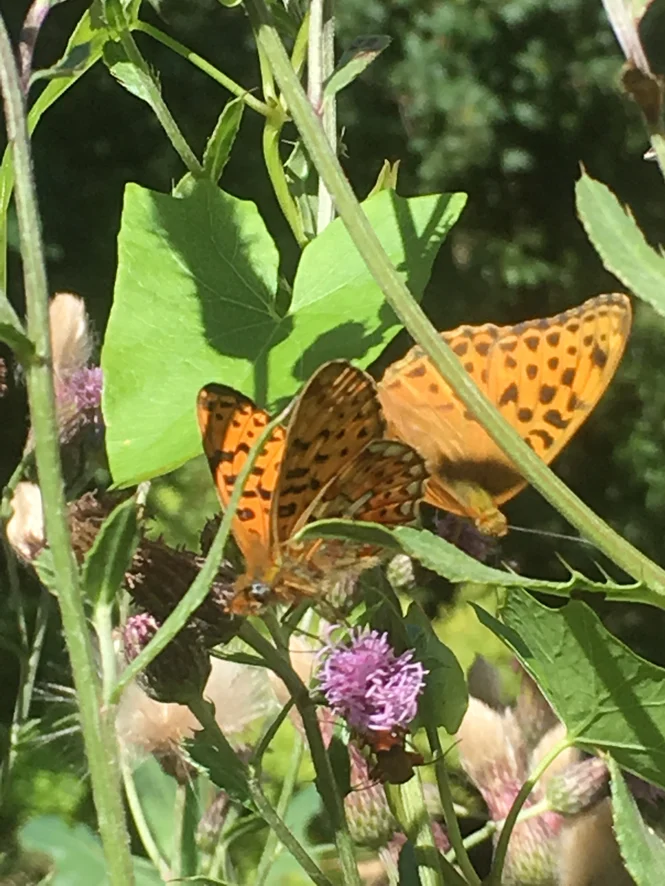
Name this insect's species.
Boloria euphrosyne (also Clossiana euphrosyne)
